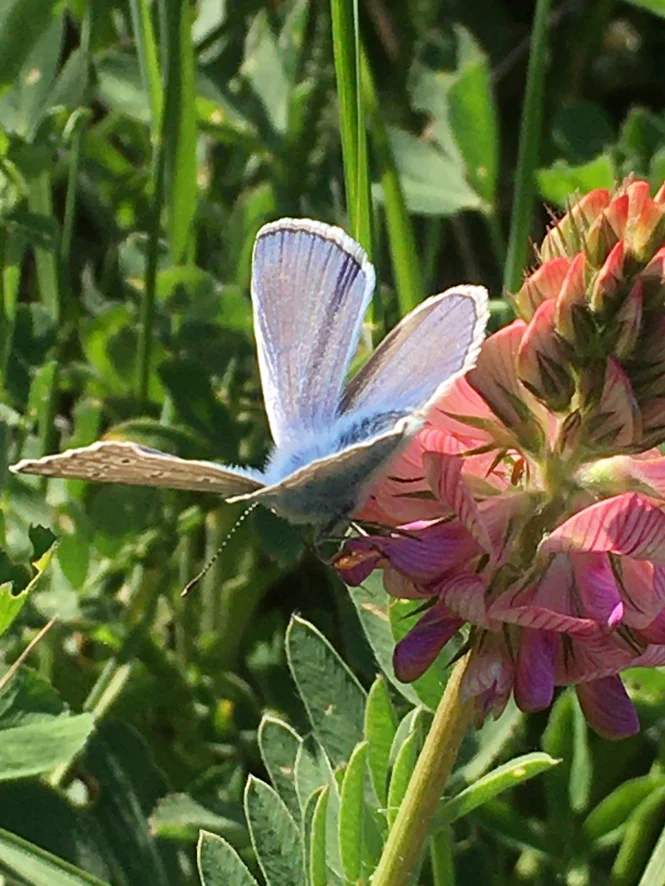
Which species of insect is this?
Polyommatus icarus
